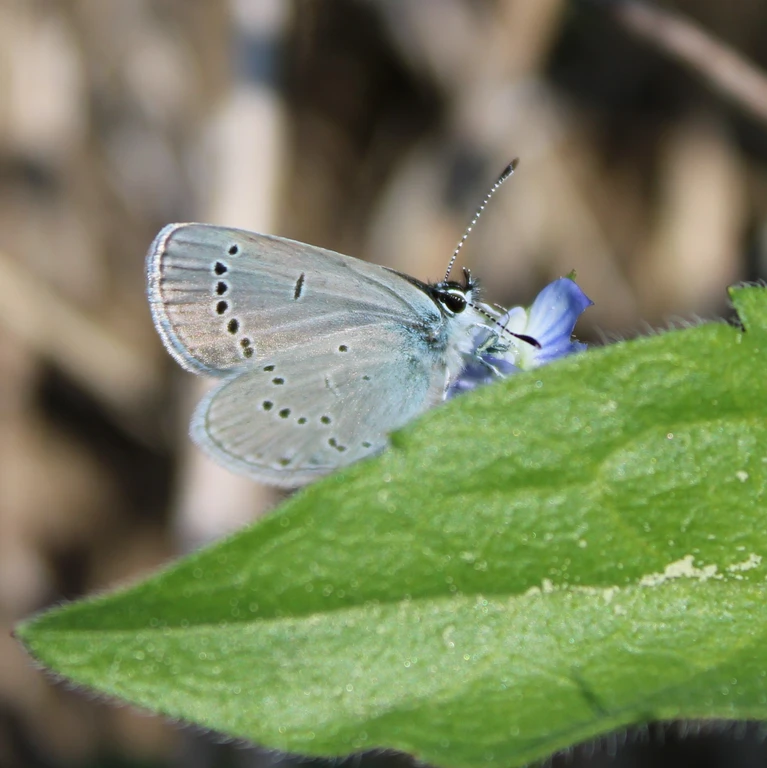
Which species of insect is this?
Cyaniris semiargus
